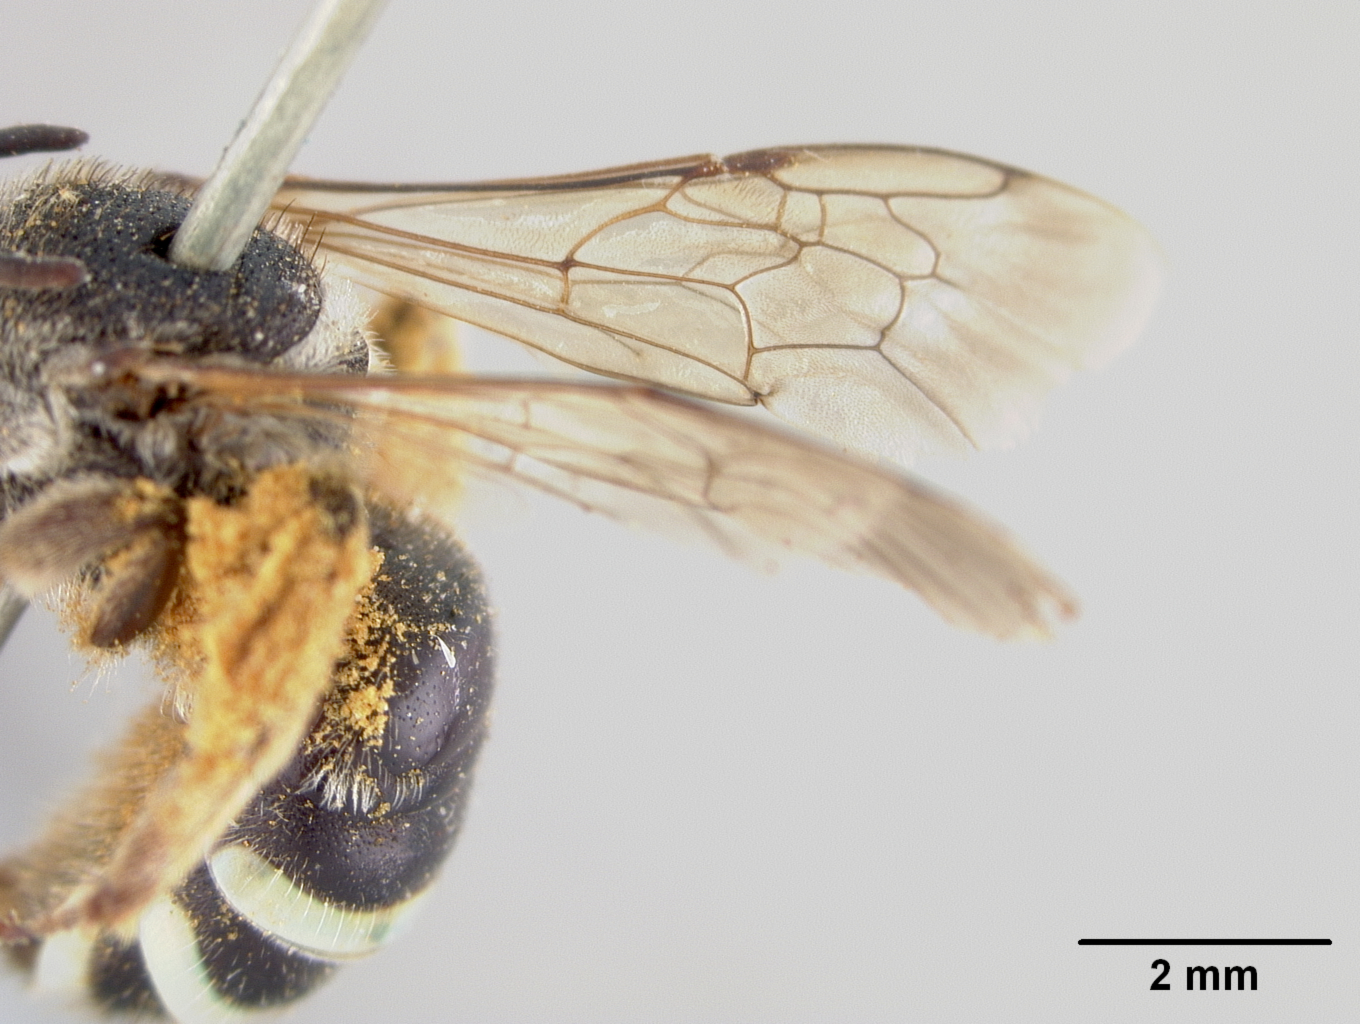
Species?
Nomia mesillensis
